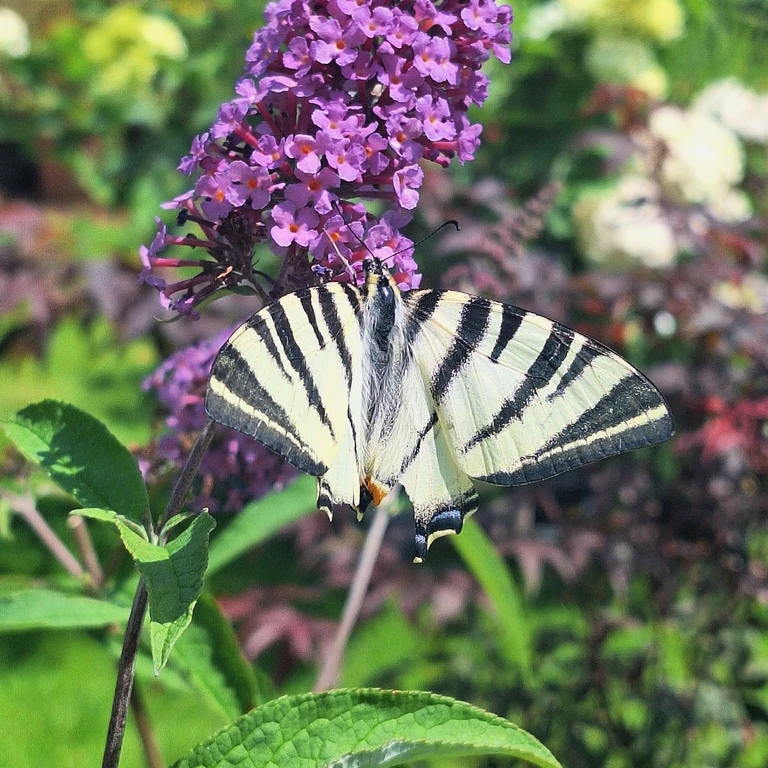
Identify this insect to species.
Iphiclides podalirius
